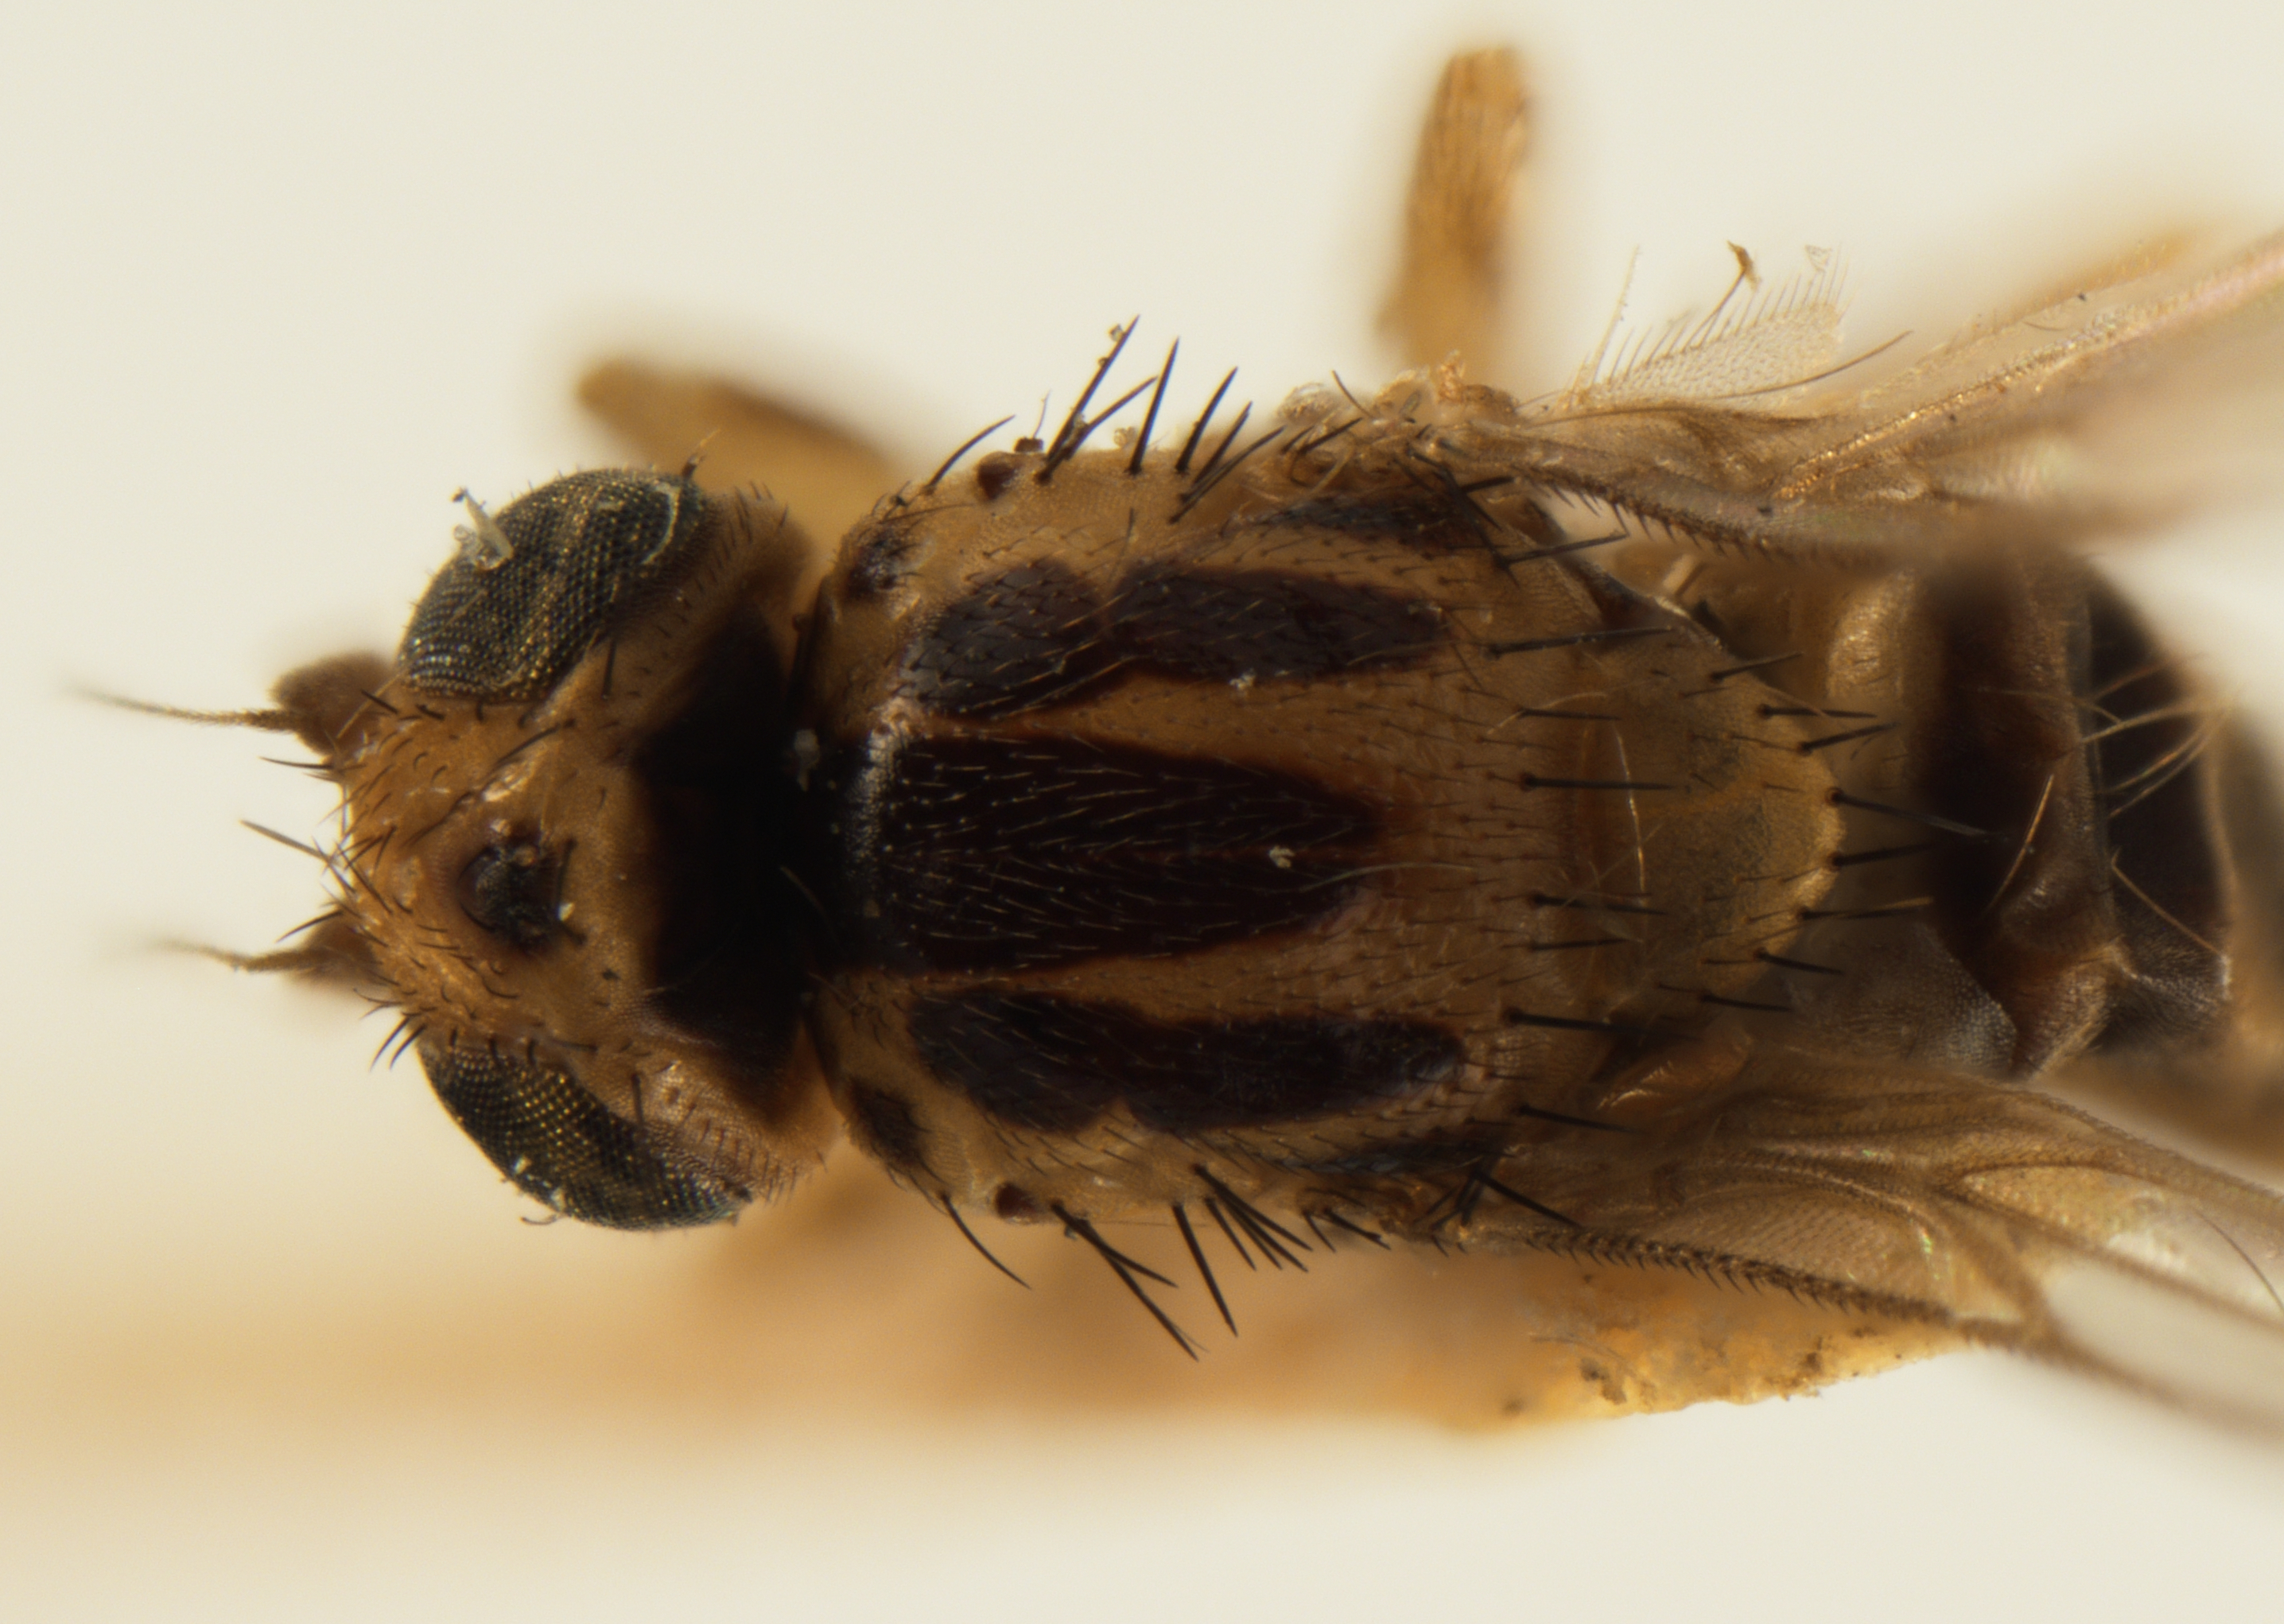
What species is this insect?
Eugaurax pleuralis
